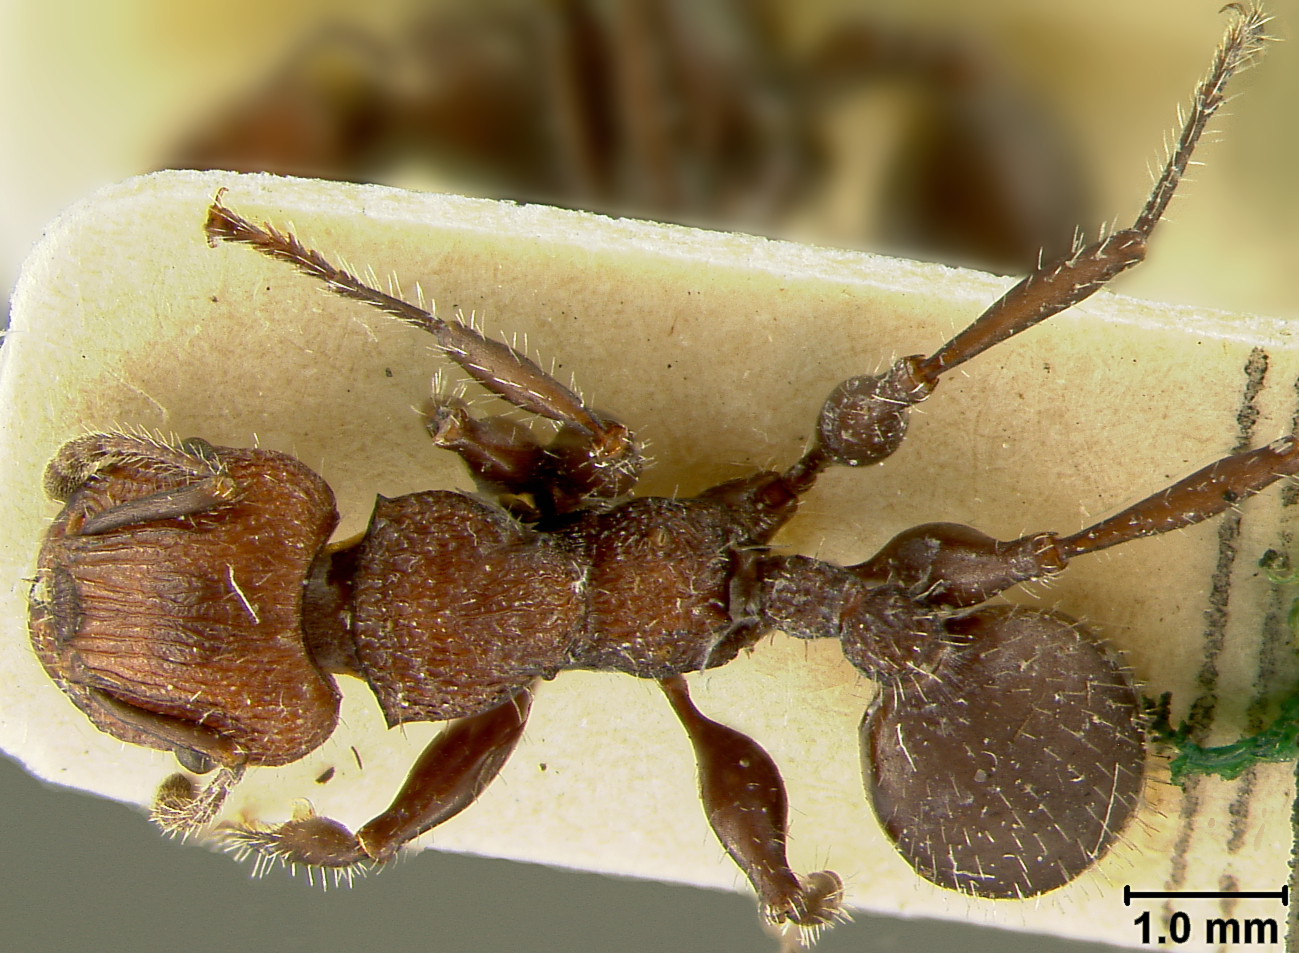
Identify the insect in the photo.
Podomyrma fortirugis
